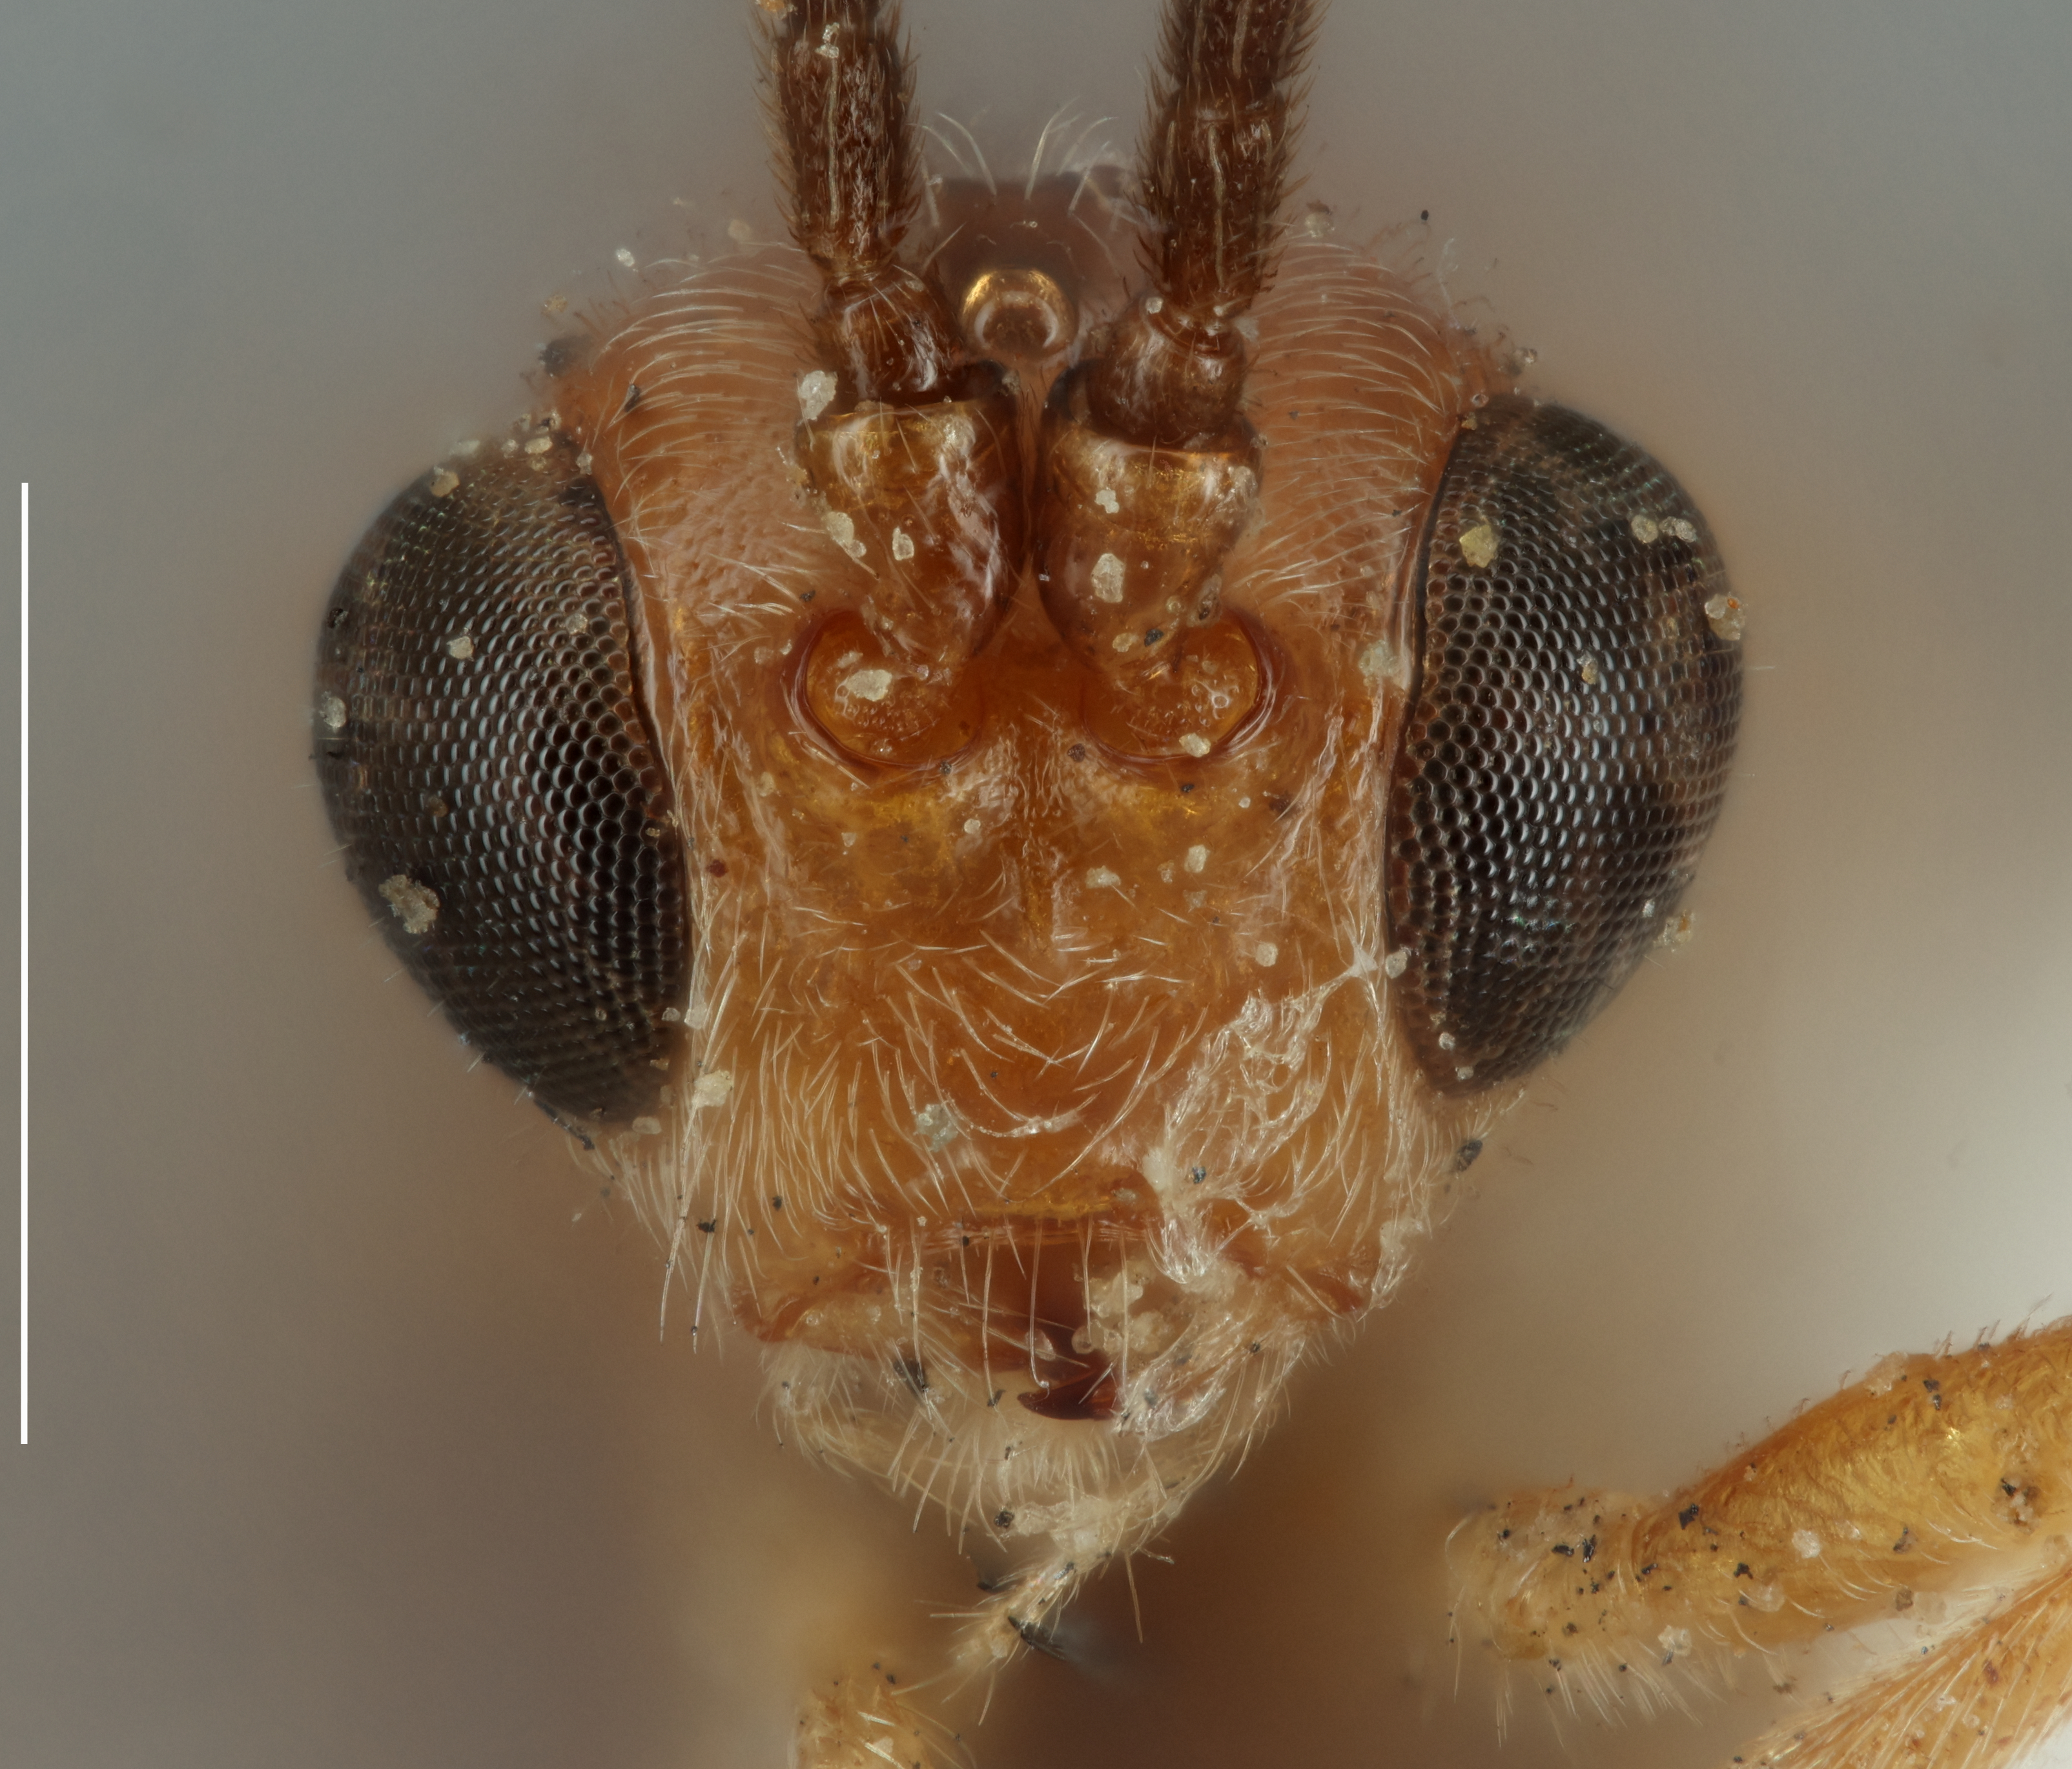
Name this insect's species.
Microbracon cyasovorus
